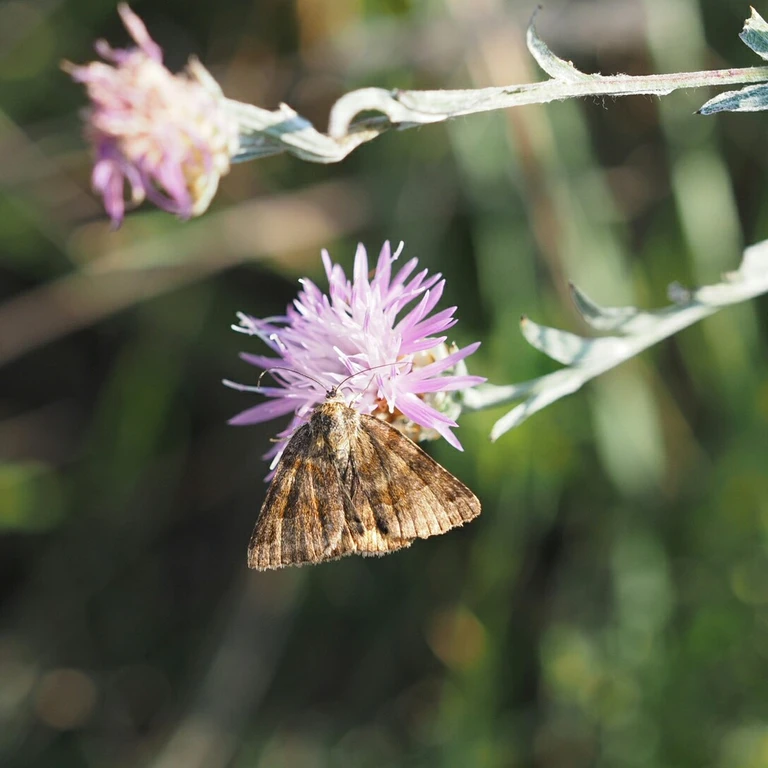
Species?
Euclidia glyphica
